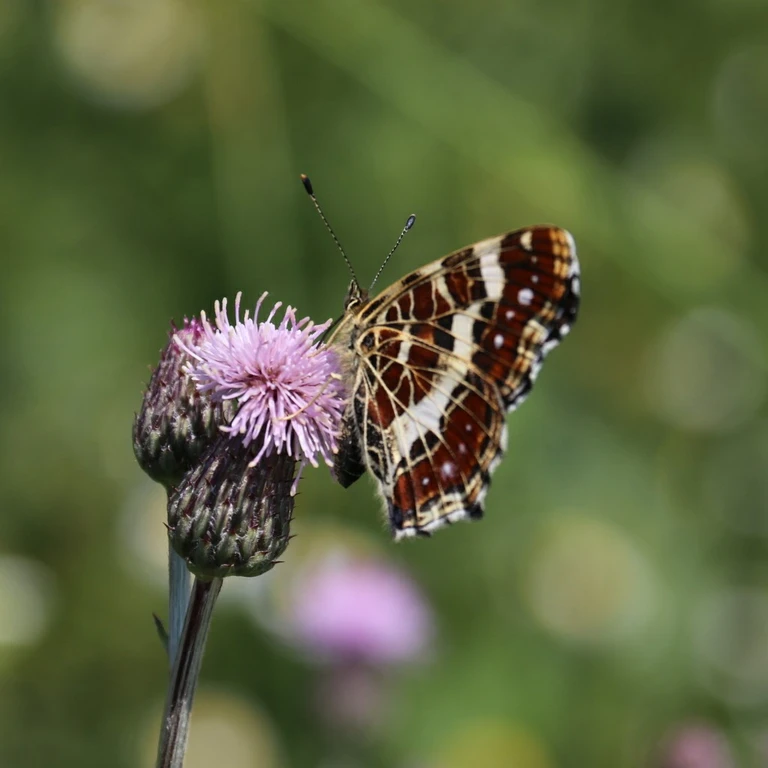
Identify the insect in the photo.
Araschnia levana
